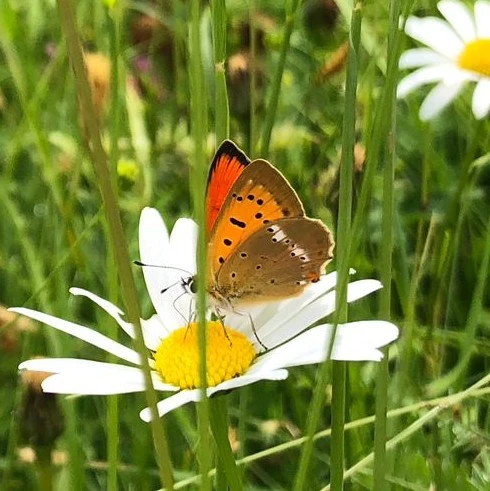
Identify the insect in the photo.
Lycaena virgaureae
